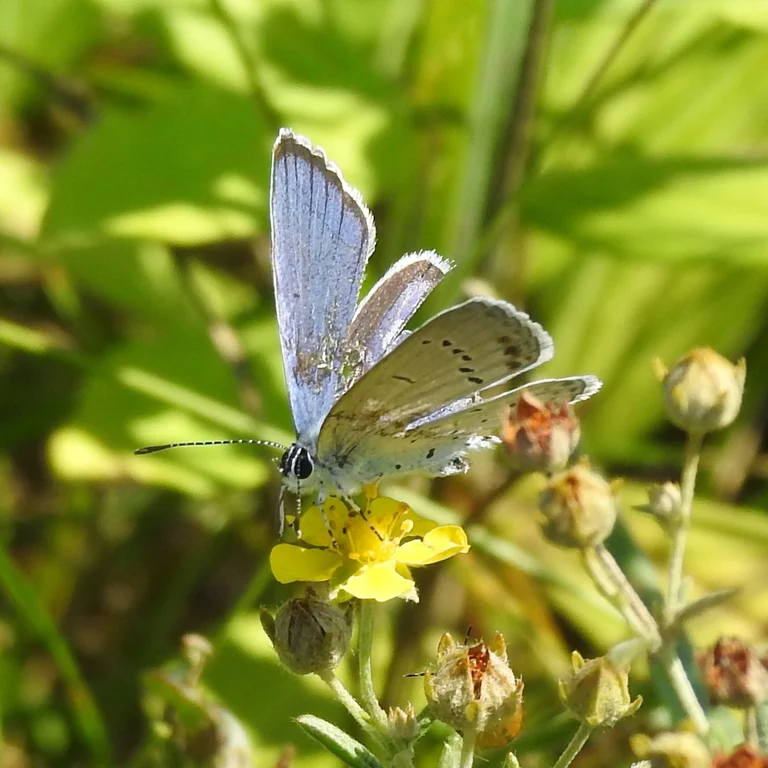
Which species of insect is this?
Cupido argiades (also Elkalyce argiades)
